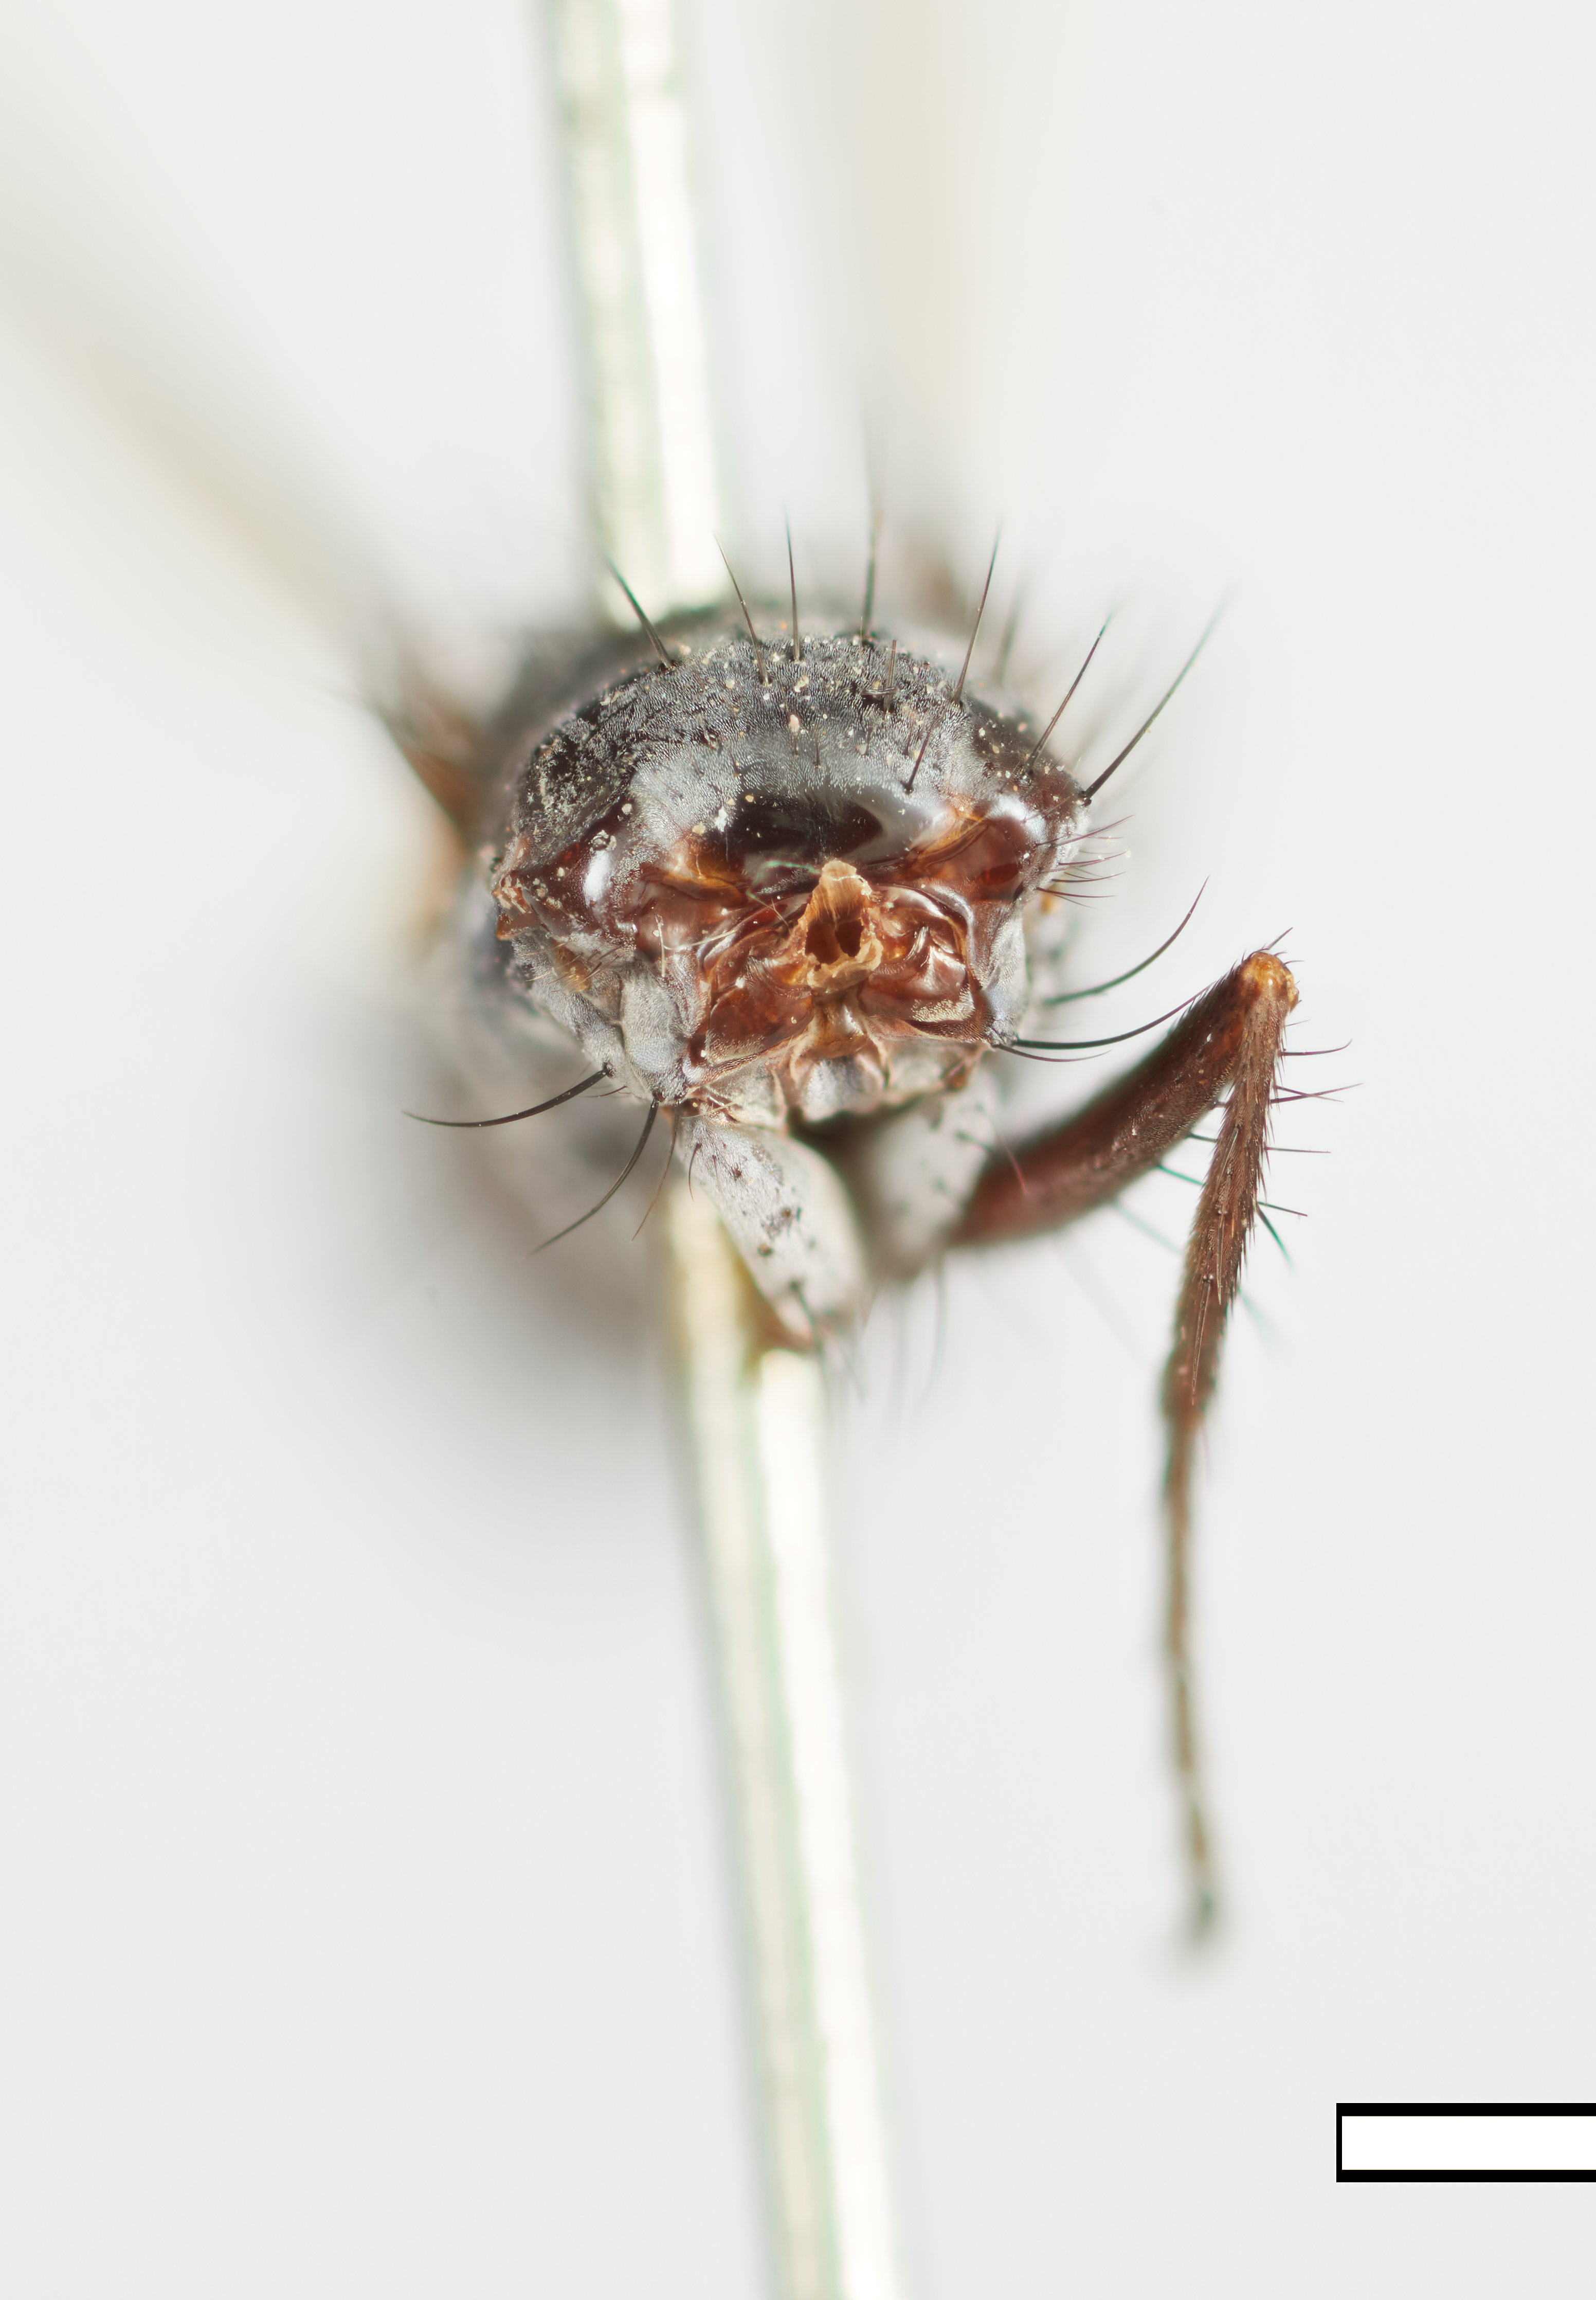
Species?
Admontia polita
